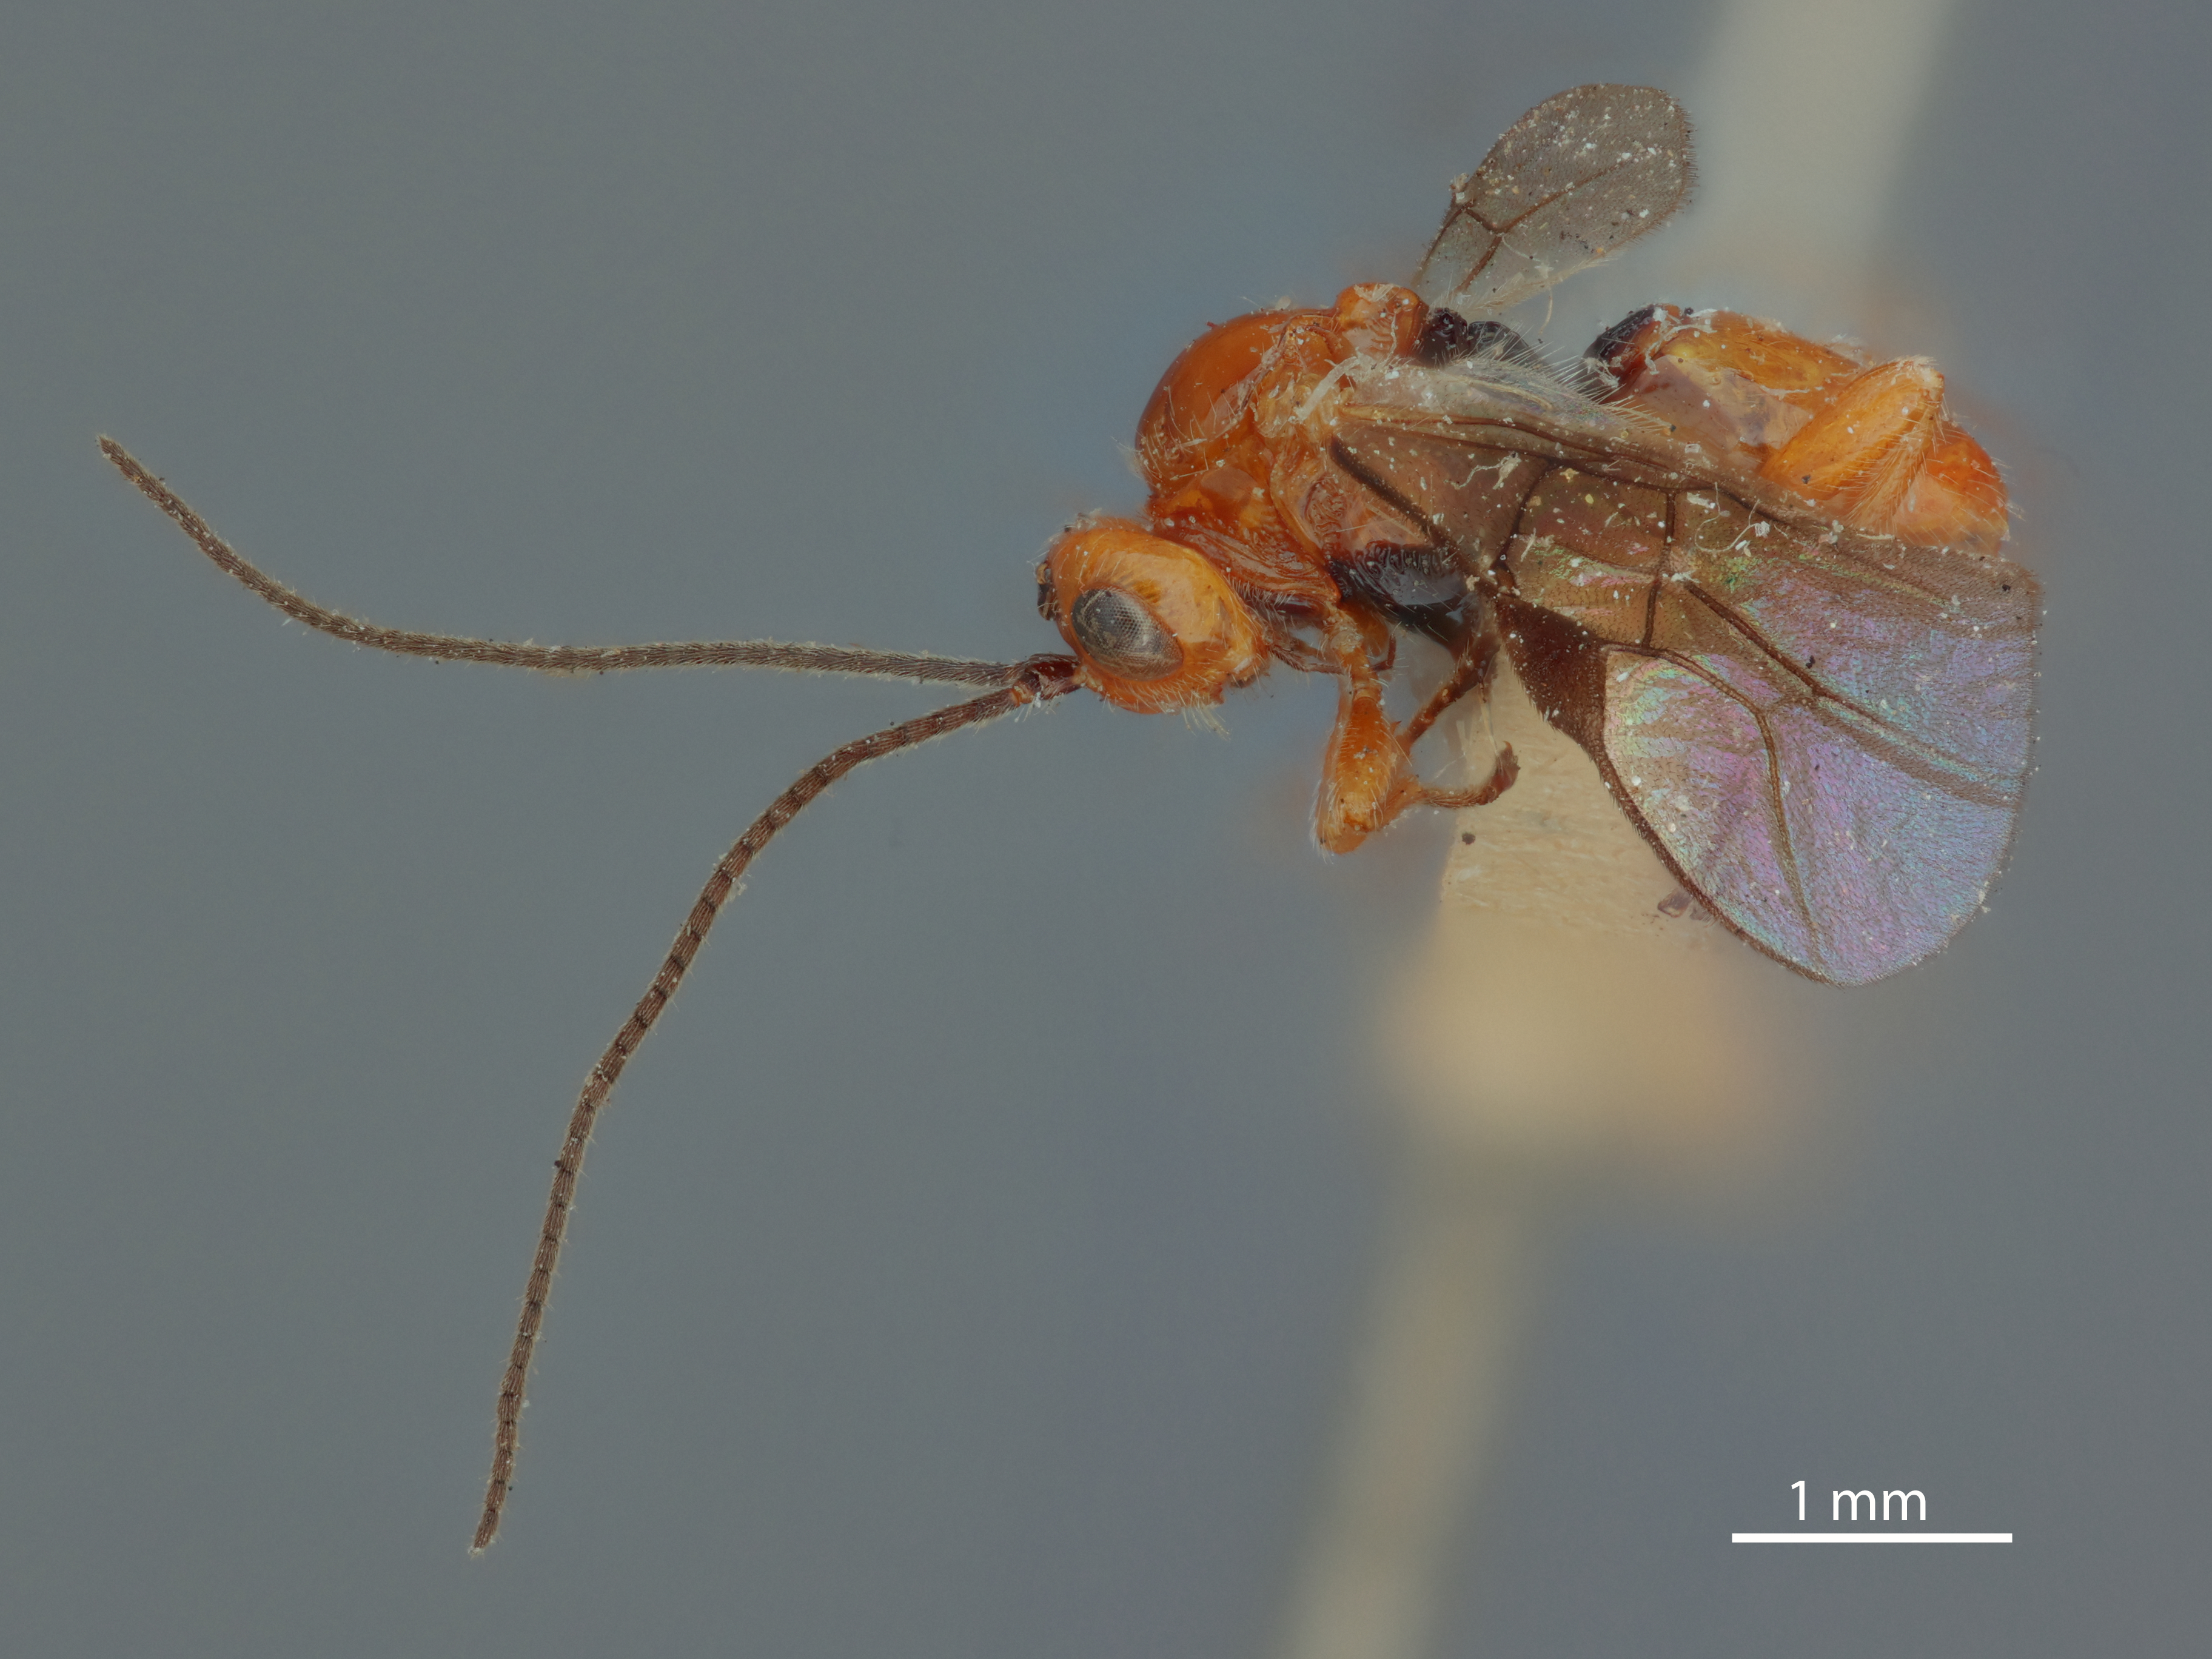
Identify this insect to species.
Opius cupidus
